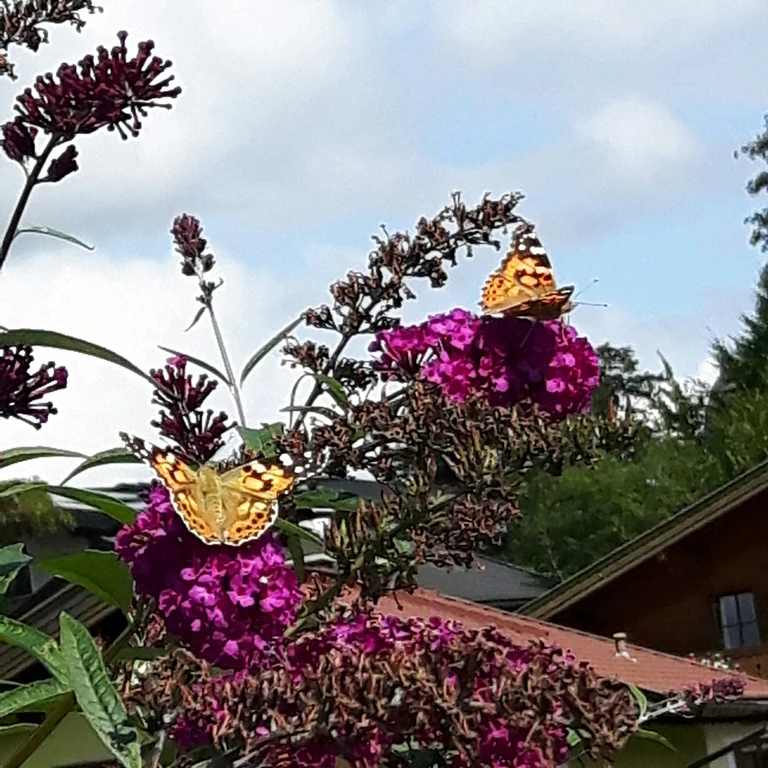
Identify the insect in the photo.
Vanessa cardui
